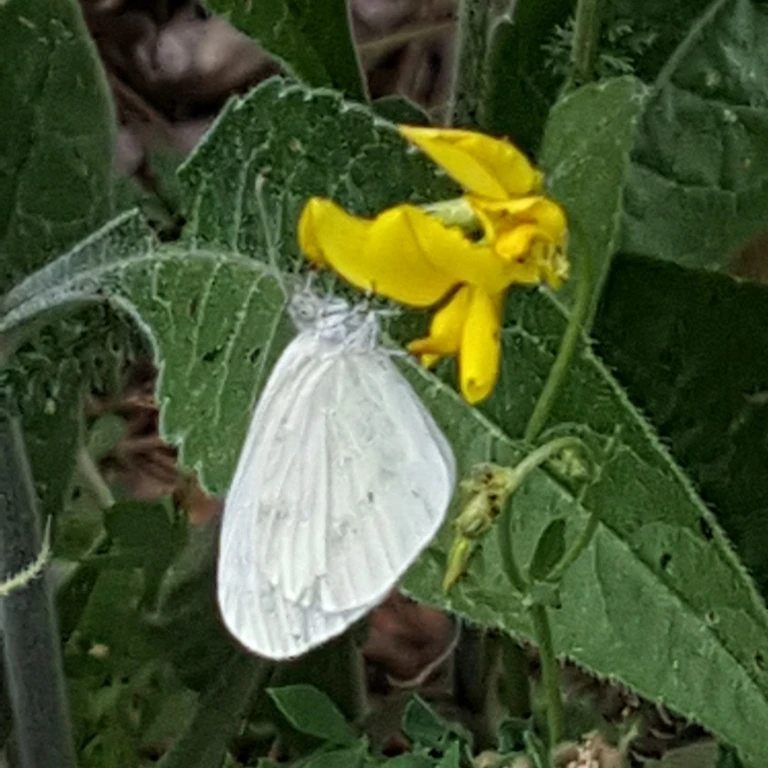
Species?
Leptidea sinapis/juvernica
